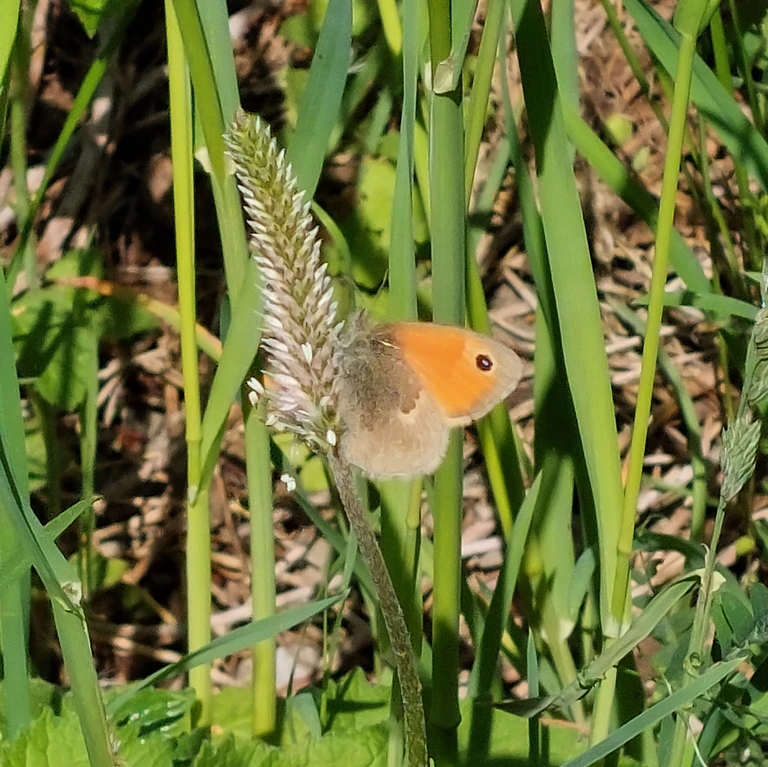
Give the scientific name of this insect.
Coenonympha pamphilus
